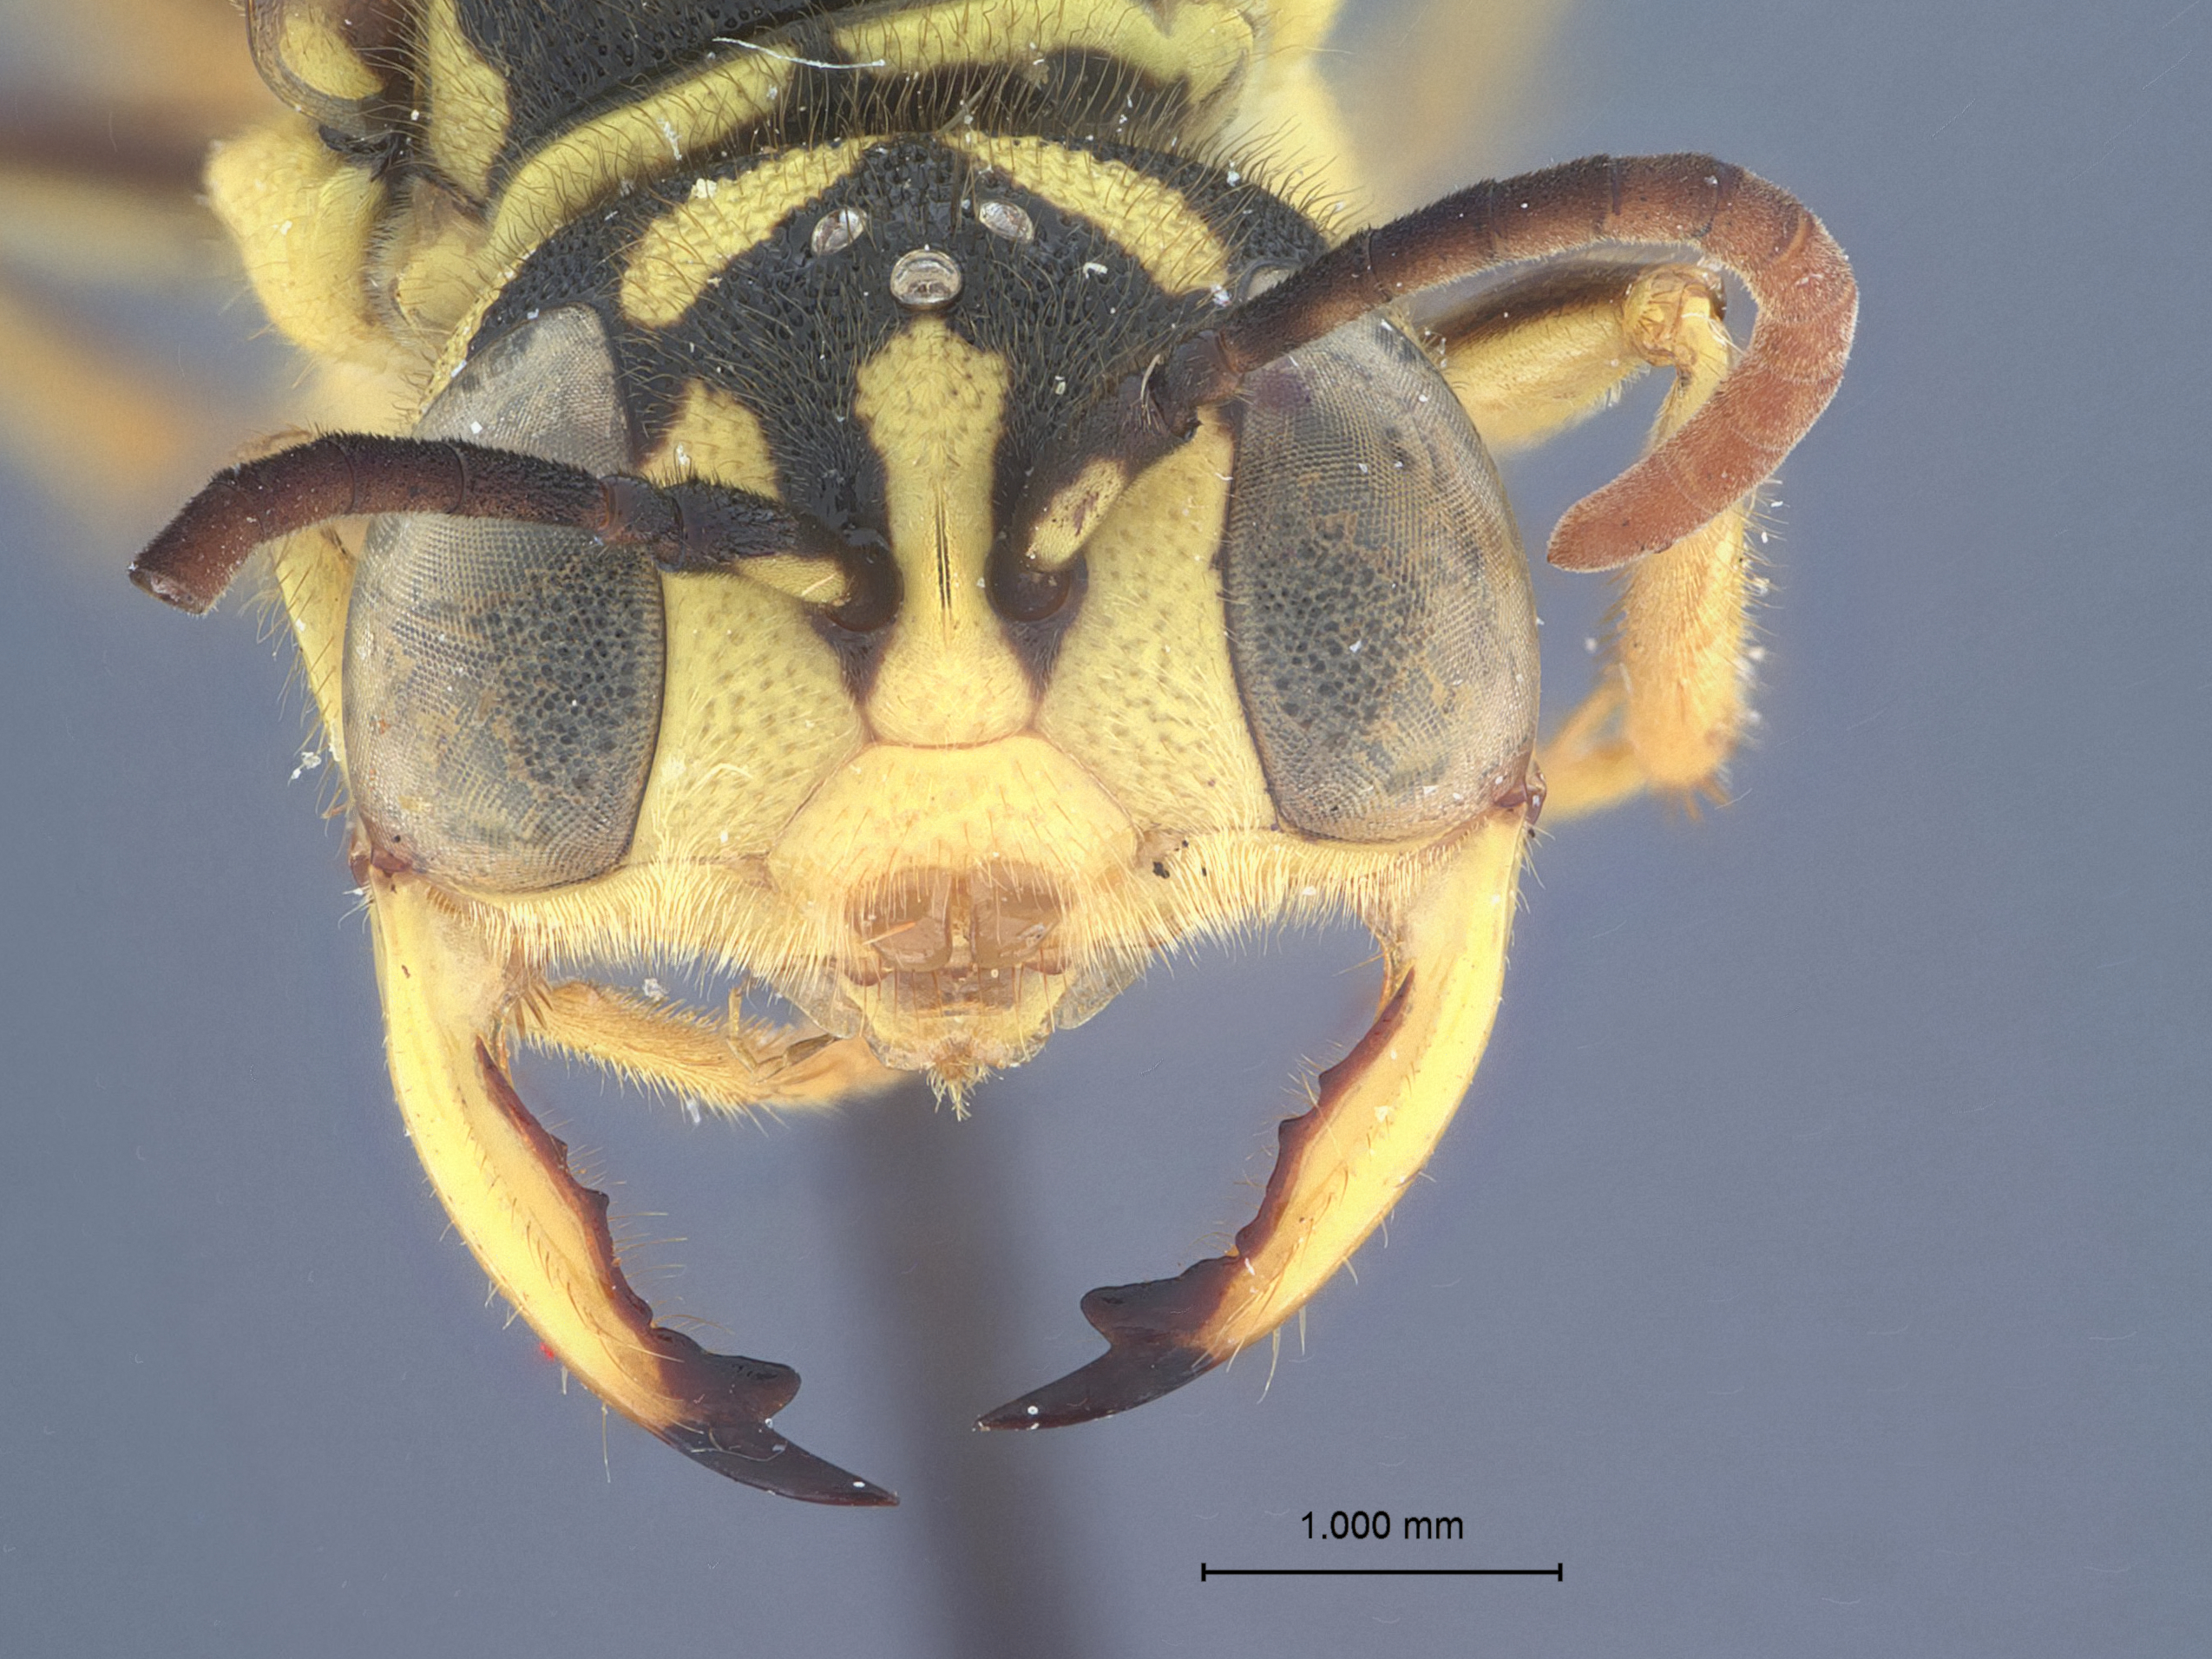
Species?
Cerceris rutonigra
